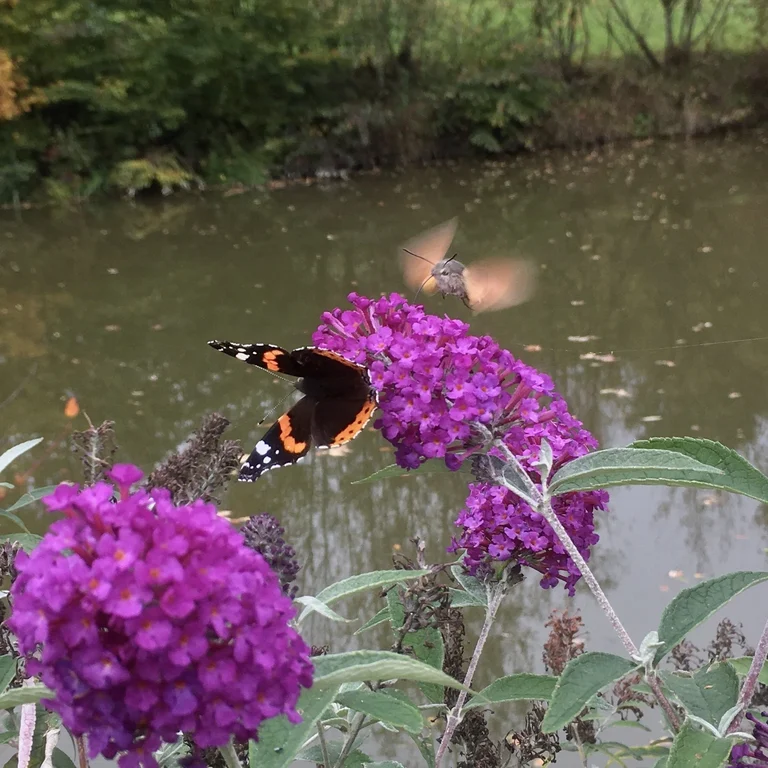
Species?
Macroglossum stellatarum
